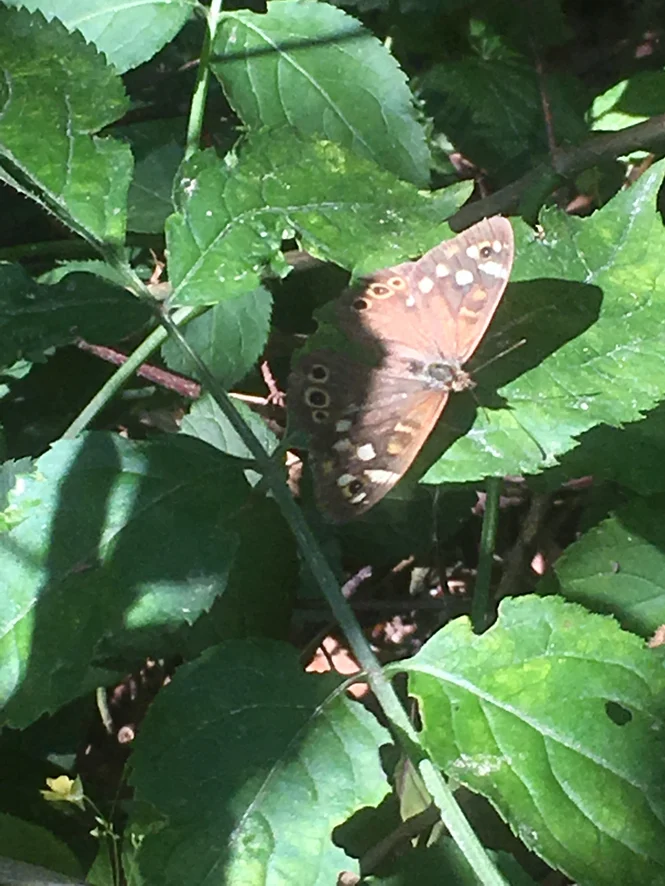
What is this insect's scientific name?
Pararge aegeria
